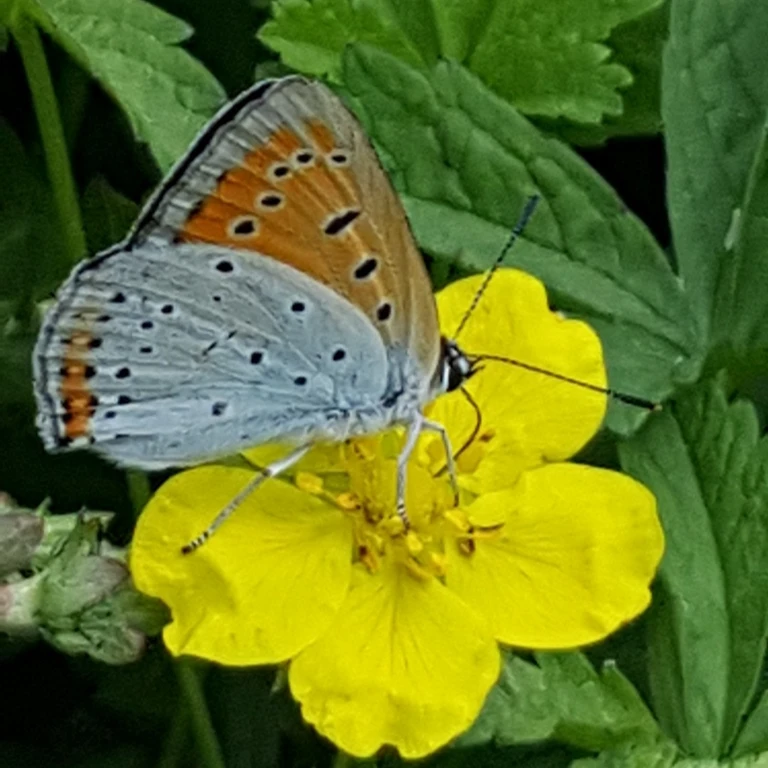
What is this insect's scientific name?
Lycaena dispar
